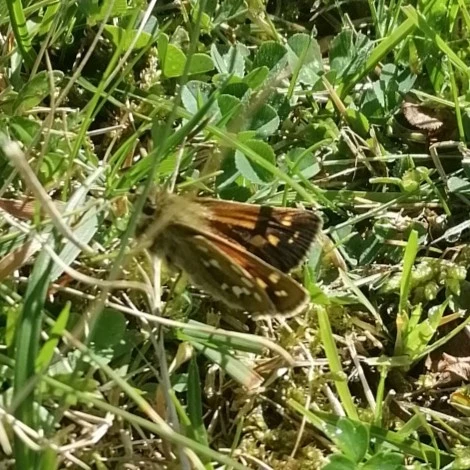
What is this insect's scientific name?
Hesperia comma
